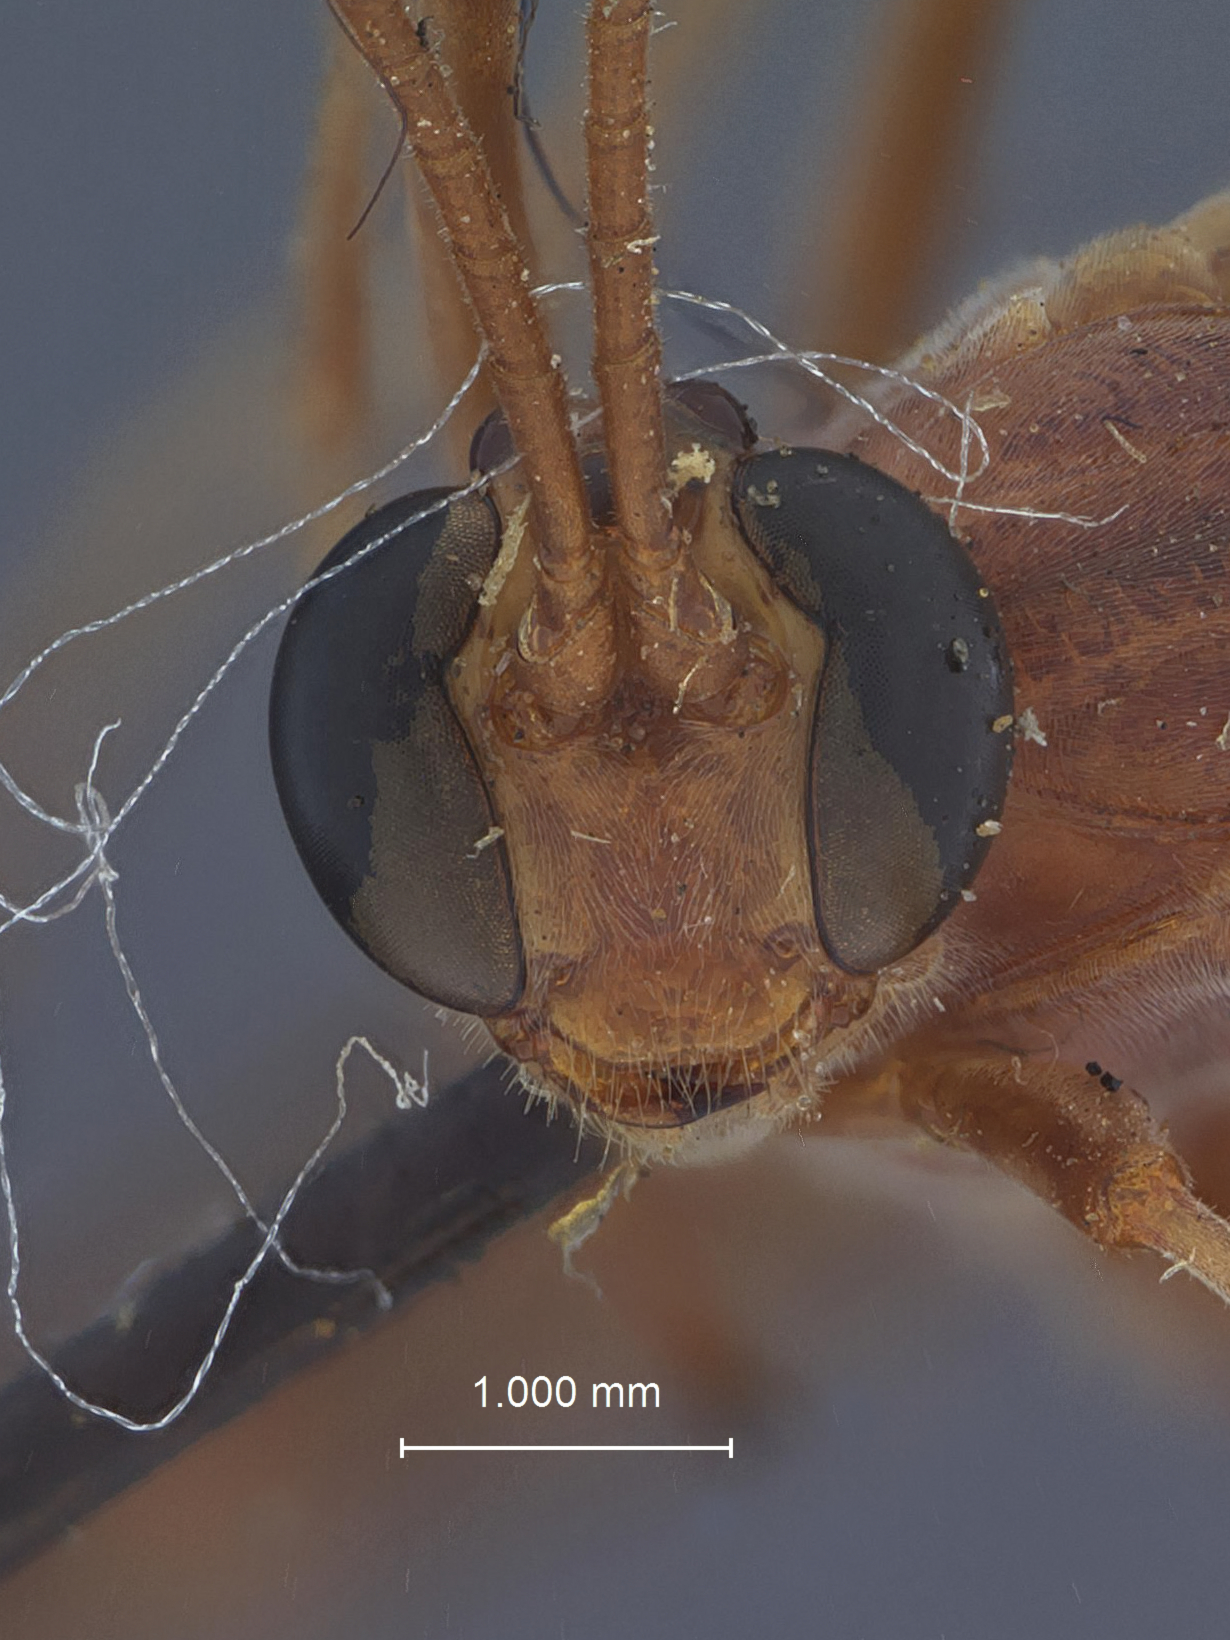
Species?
Paniscus ocellatus
